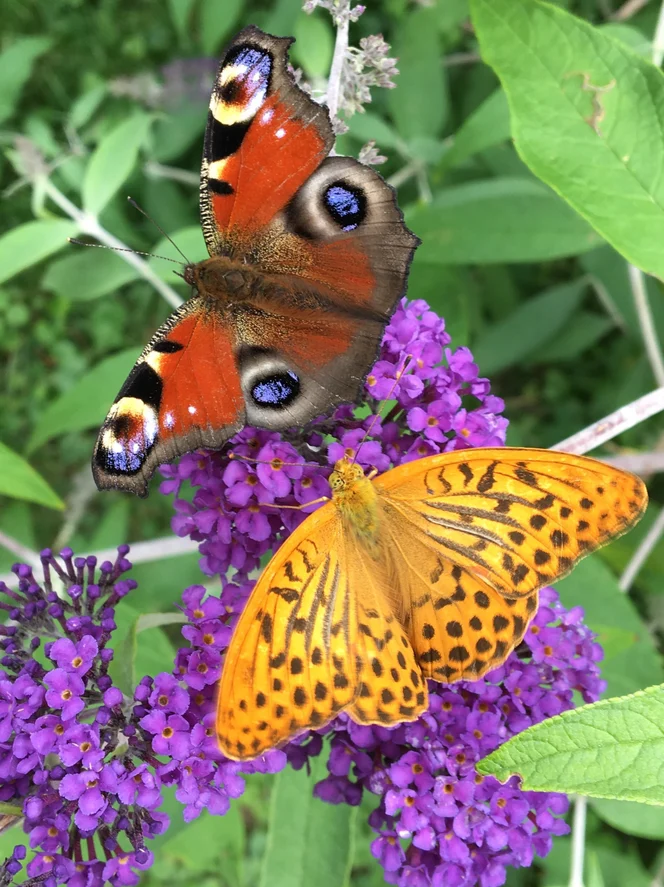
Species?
Aglais io
